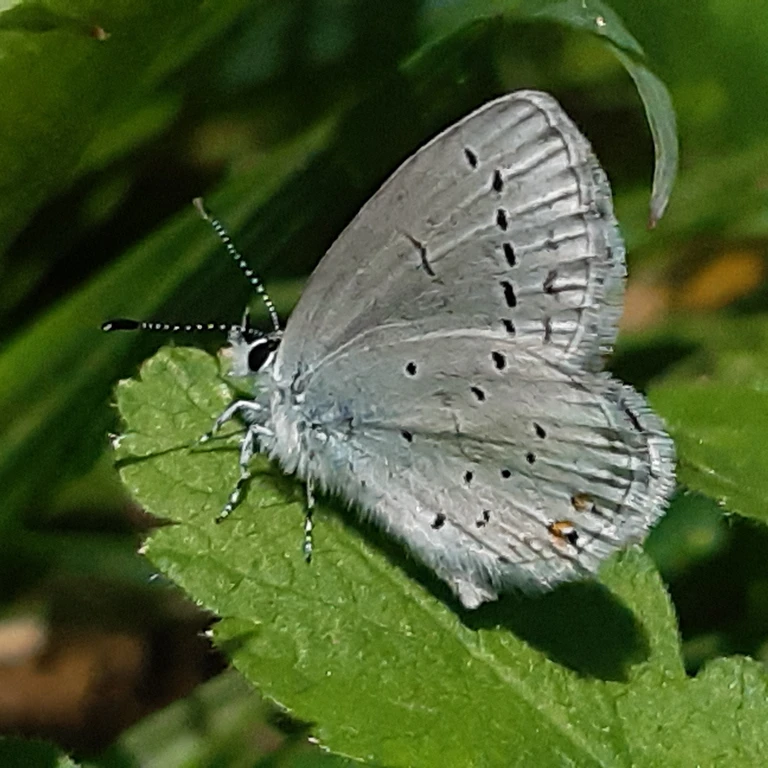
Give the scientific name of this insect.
Cupido argiades (also Elkalyce argiades)
